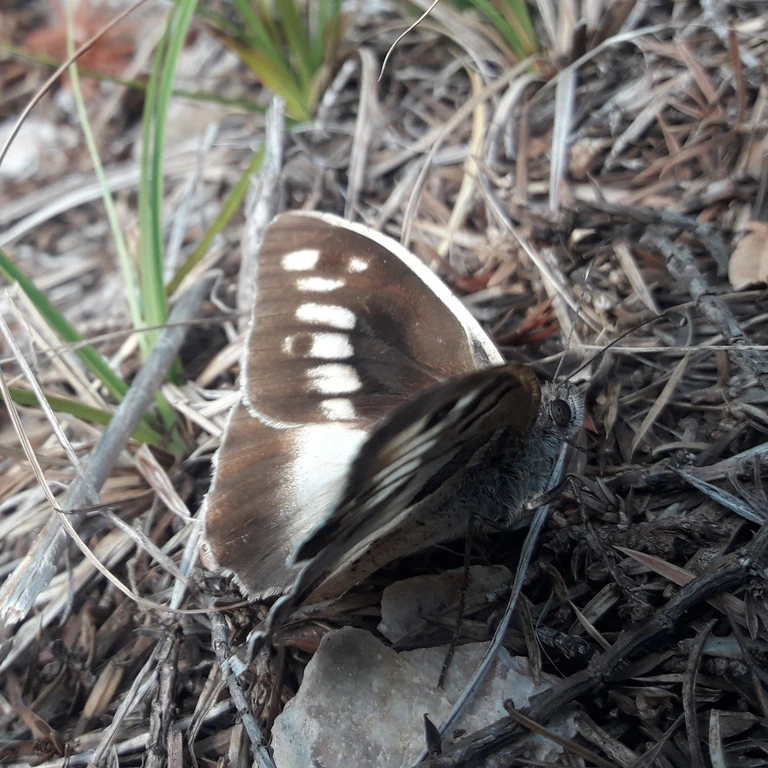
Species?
Chazara briseis (also Satyrus briseis)
